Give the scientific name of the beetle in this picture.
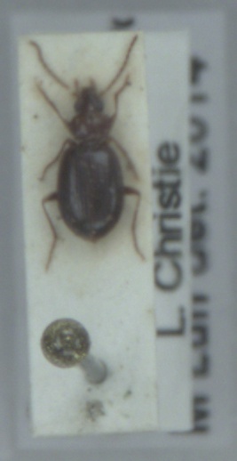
Ocys harpaloides
